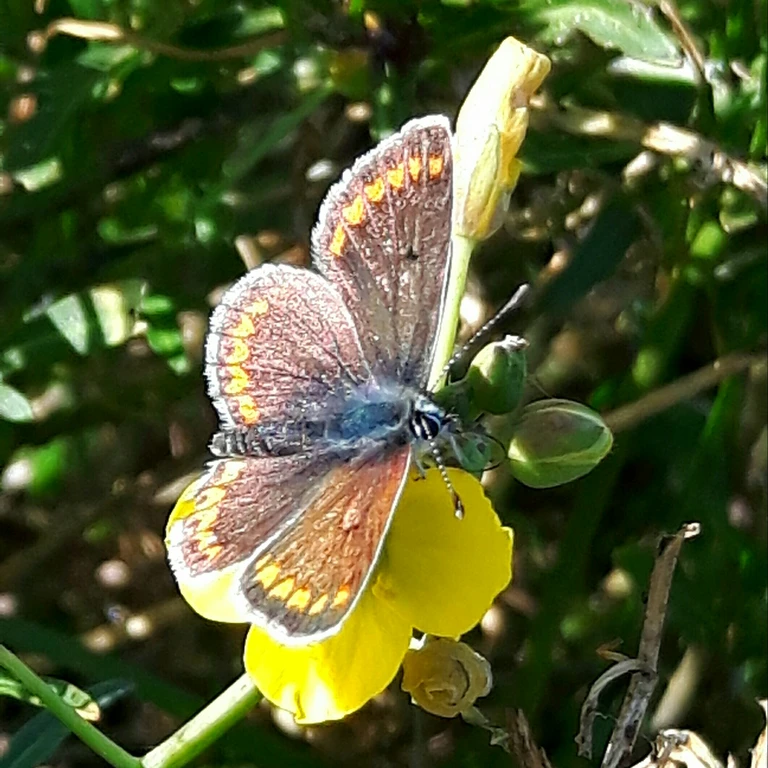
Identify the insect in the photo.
Aricia agestis/artaxerxes
